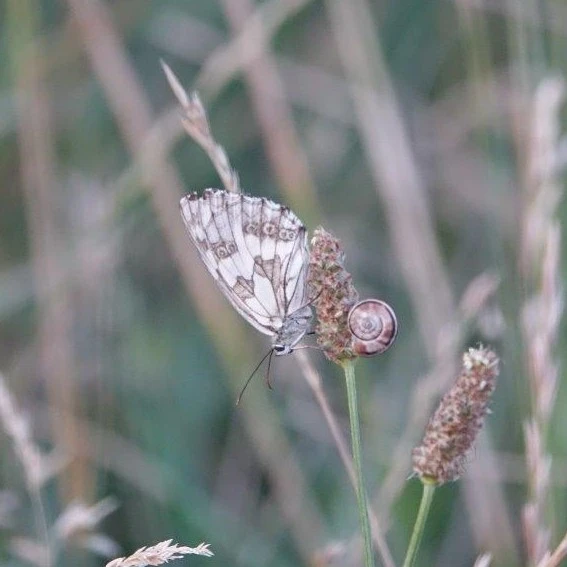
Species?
Melanargia galathea
